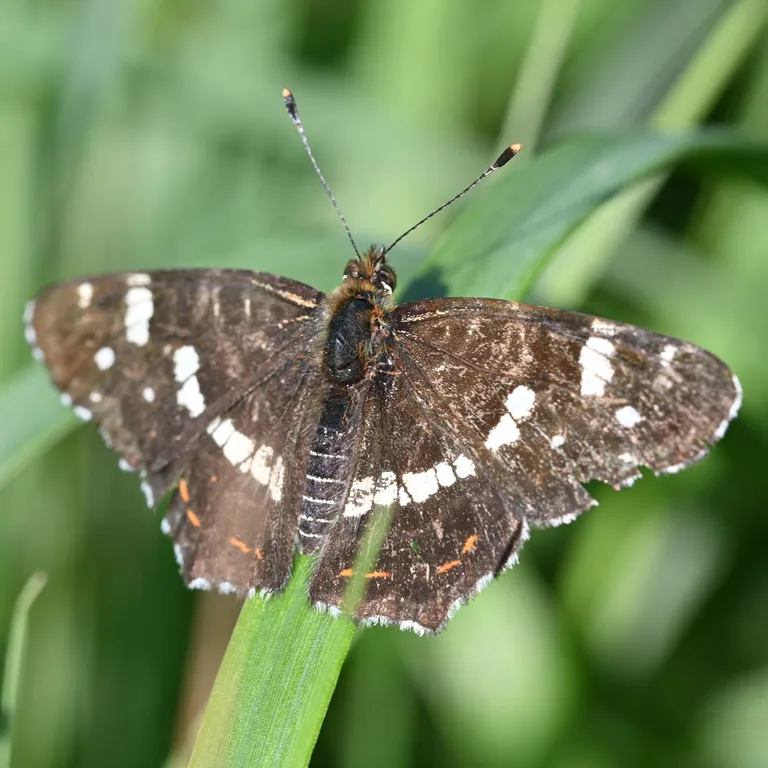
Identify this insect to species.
Araschnia levana
